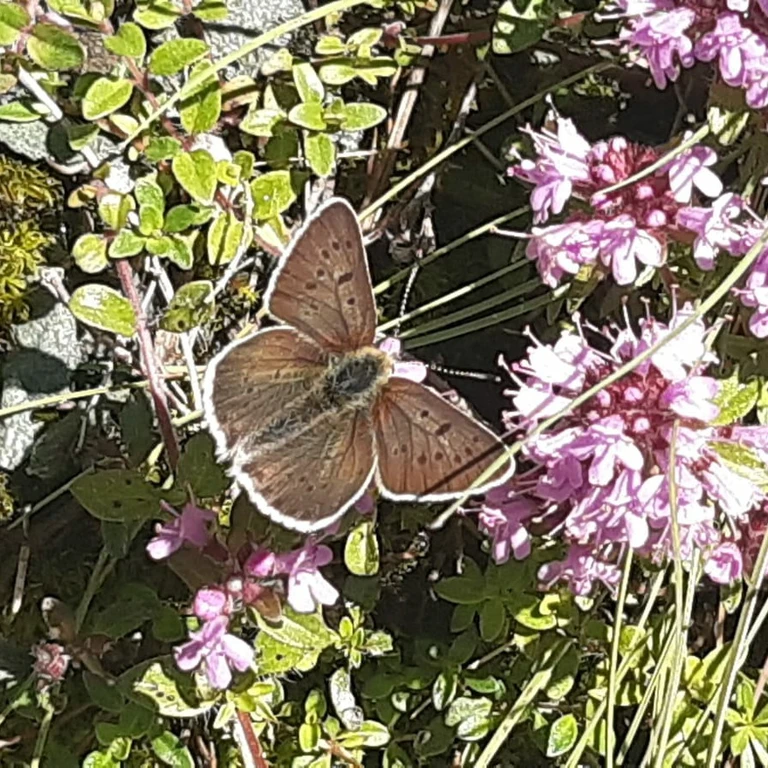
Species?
Lycaena tityrus (also Loweia tityrus)
